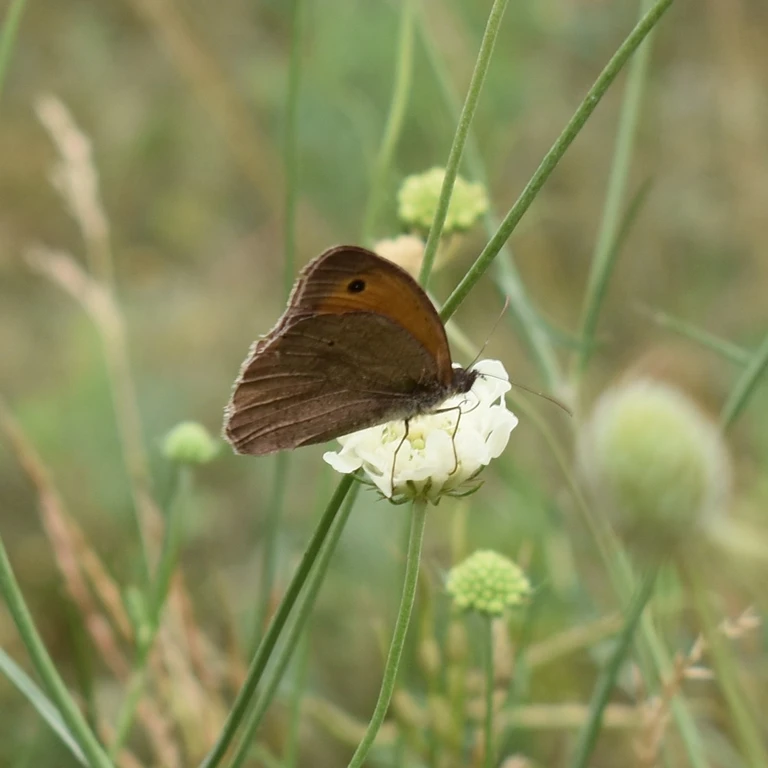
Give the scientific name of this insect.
Maniola jurtina
